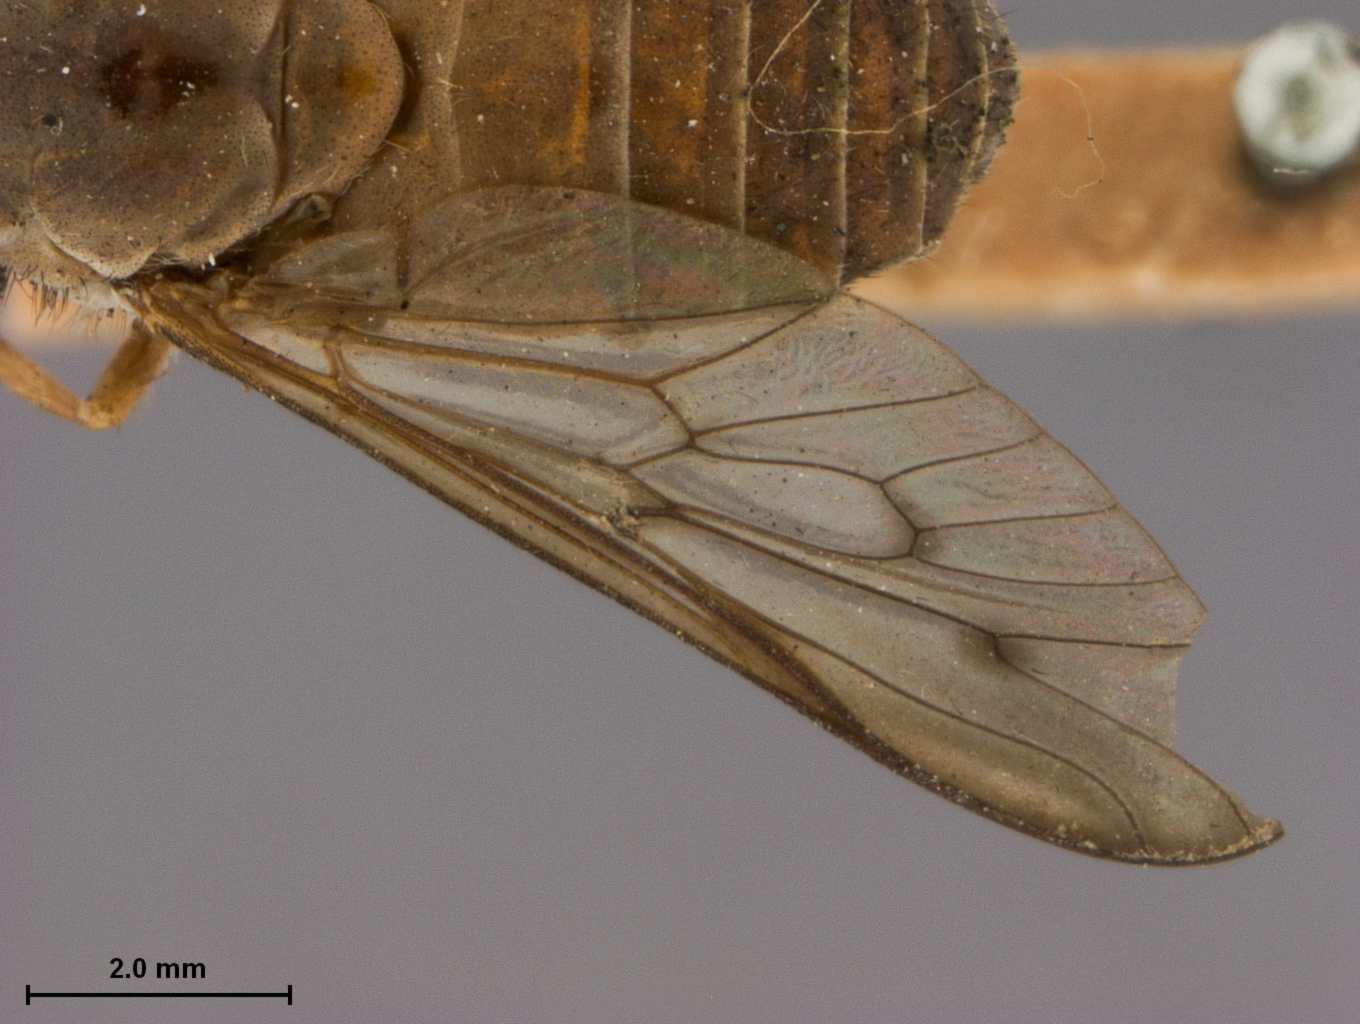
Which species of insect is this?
Stenotabanus jaculator (also Stypommisa jaculator)
